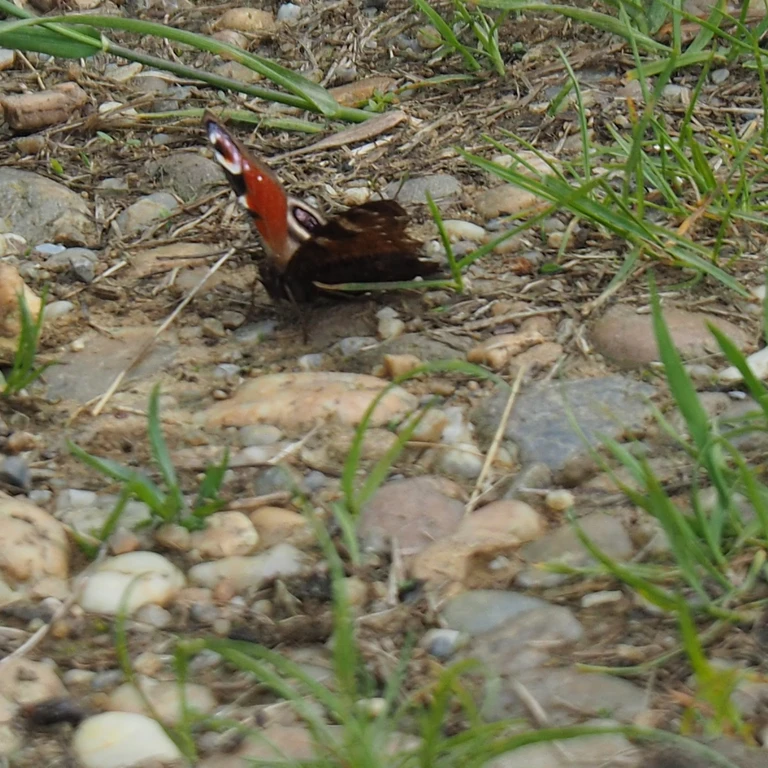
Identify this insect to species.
Aglais io
